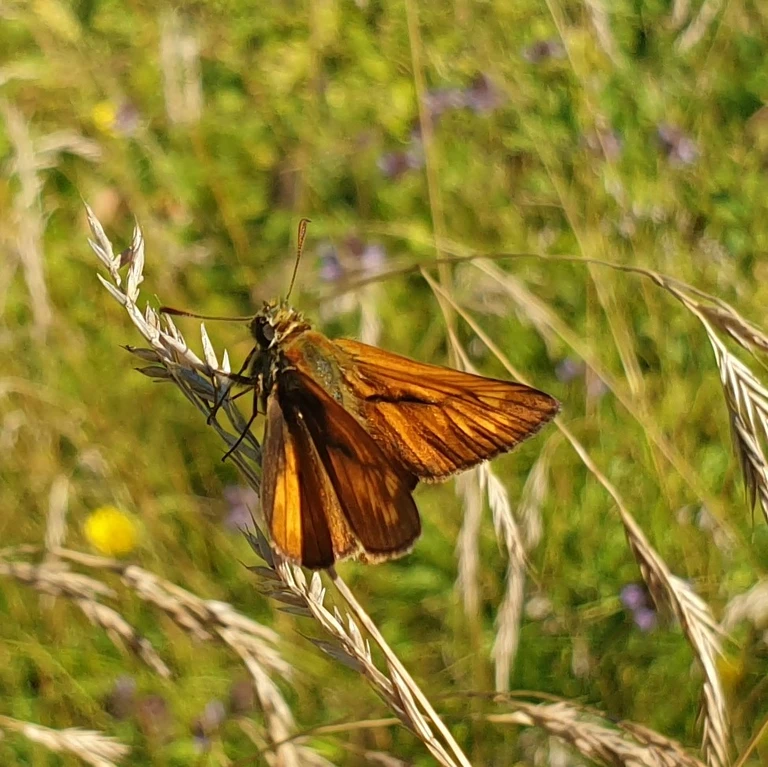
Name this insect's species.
Ochlodes sylvanus (also Ochlodes venata)
